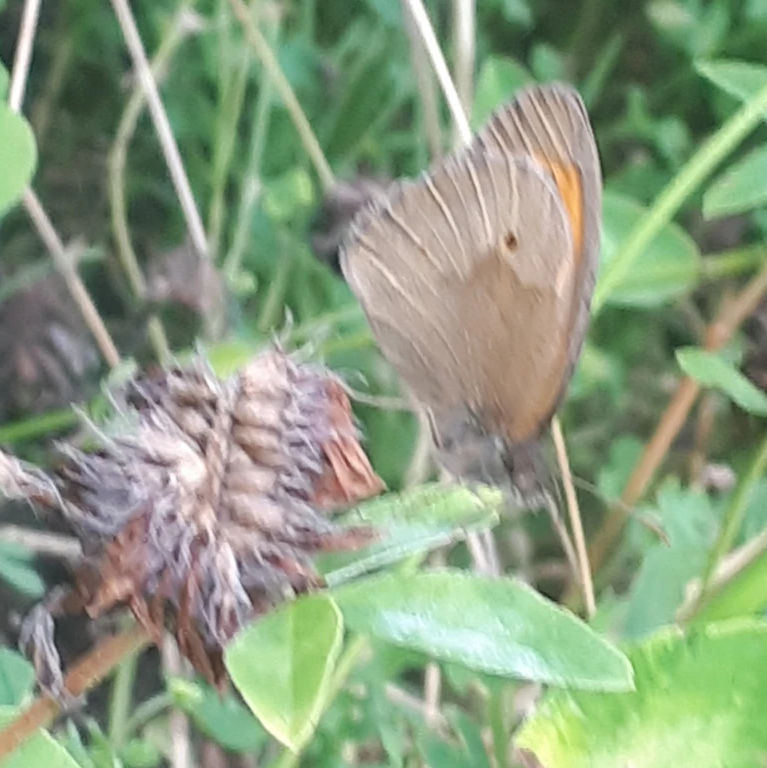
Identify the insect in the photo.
Maniola jurtina
